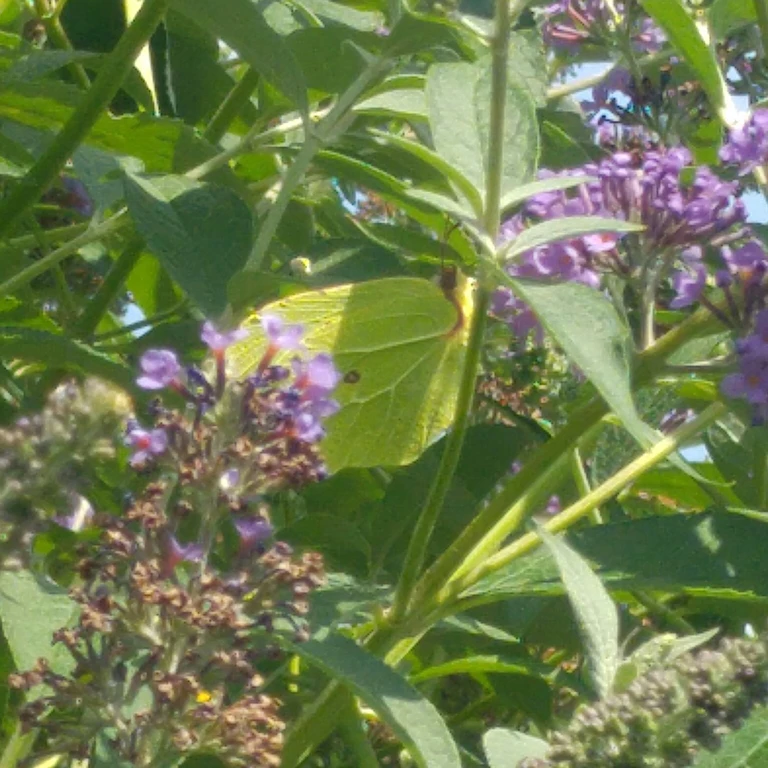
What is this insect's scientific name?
Gonepteryx rhamni
